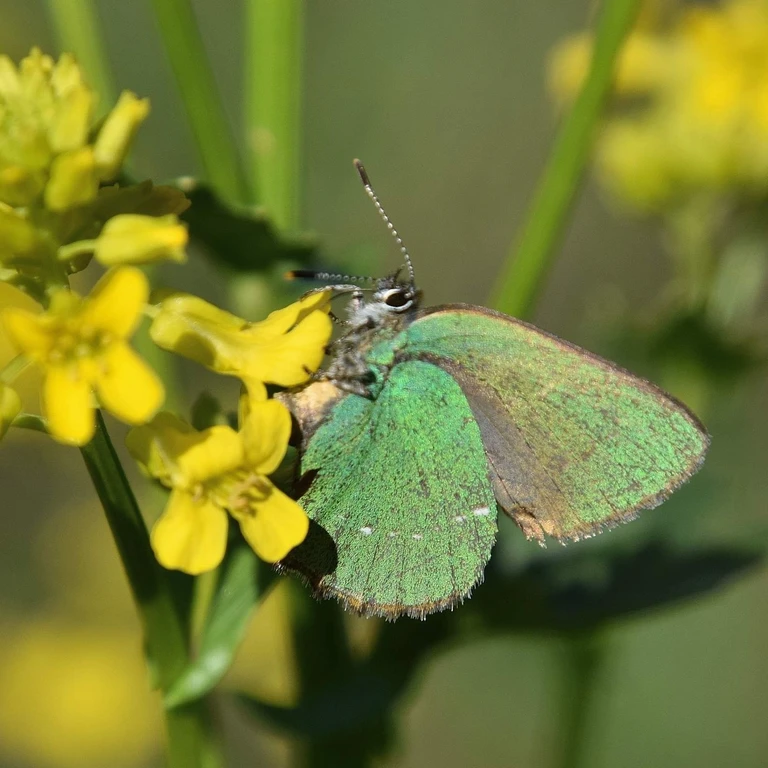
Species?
Callophrys rubi
